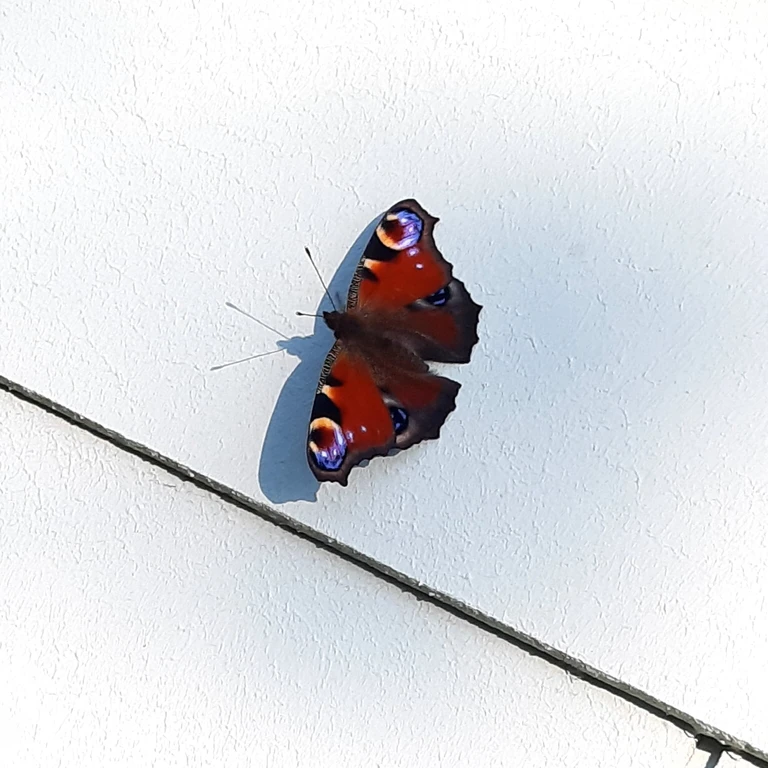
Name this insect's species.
Aglais io
